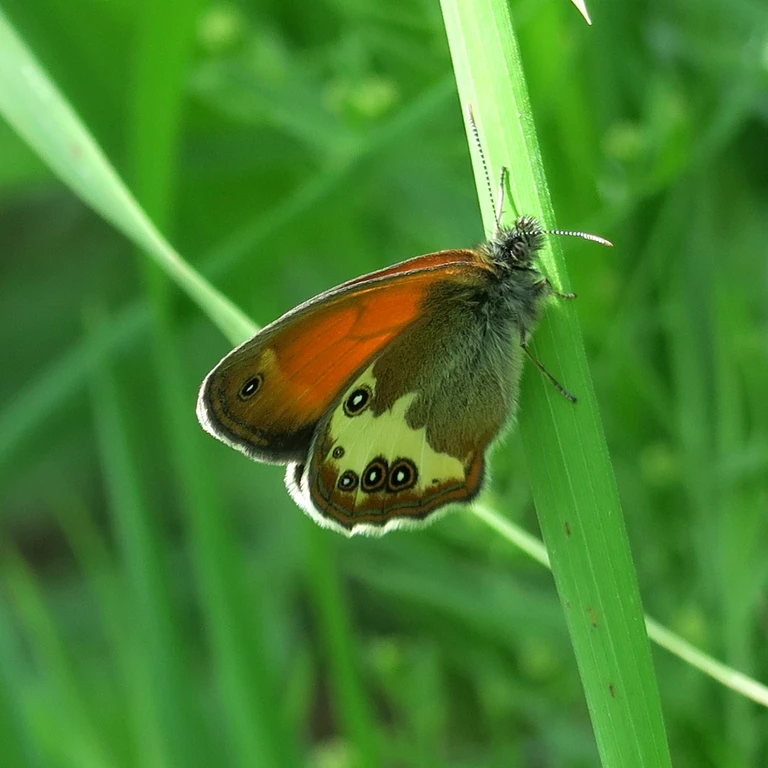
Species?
Coenonympha arcania
